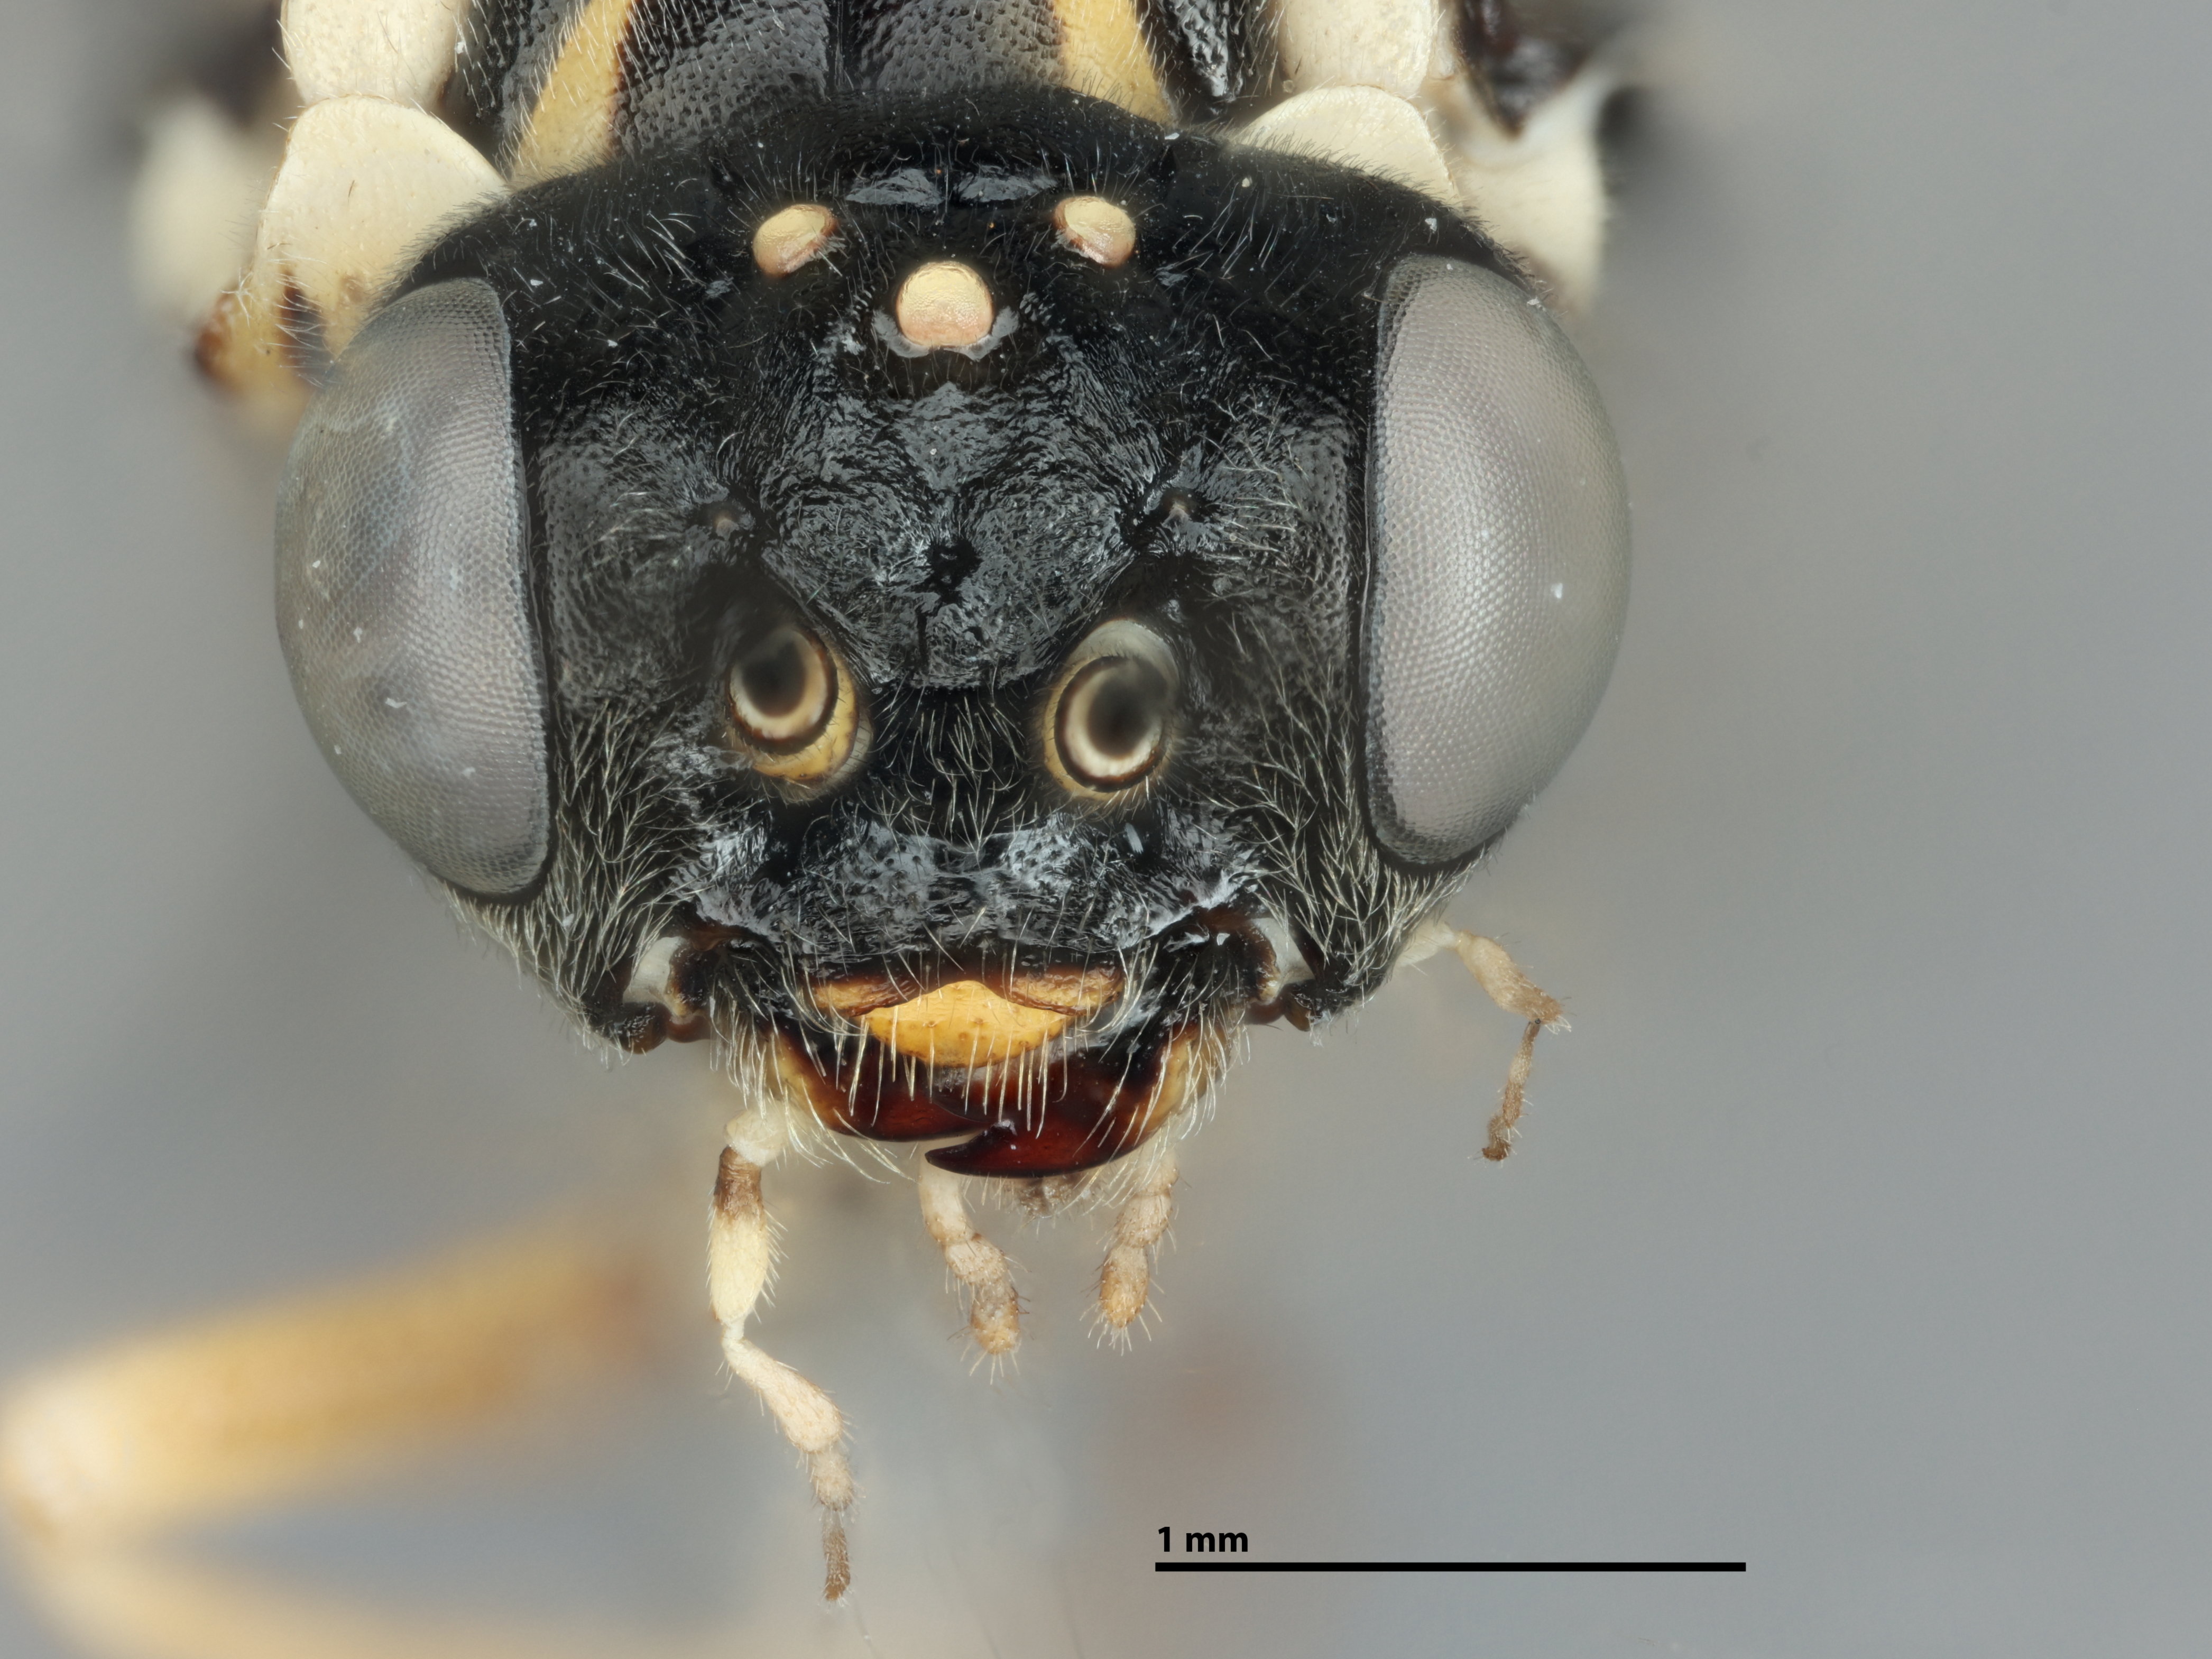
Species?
Periclista major
